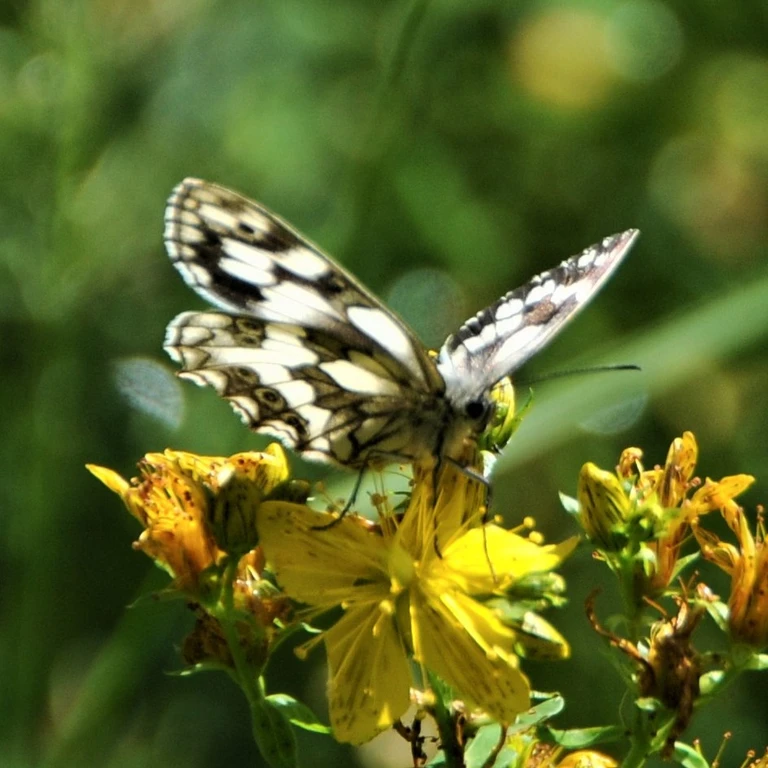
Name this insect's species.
Melanargia galathea
